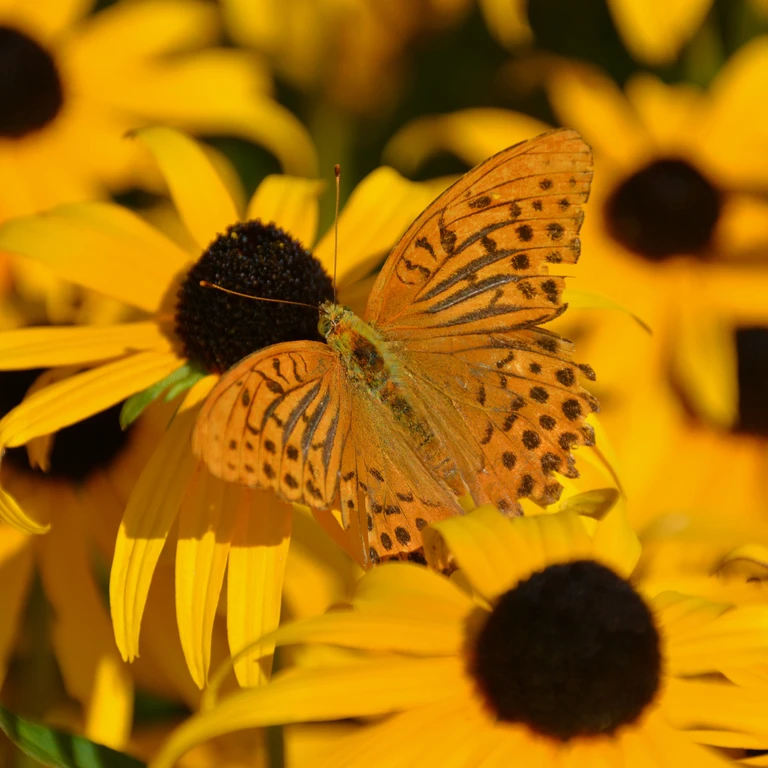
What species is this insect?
Argynnis paphia
